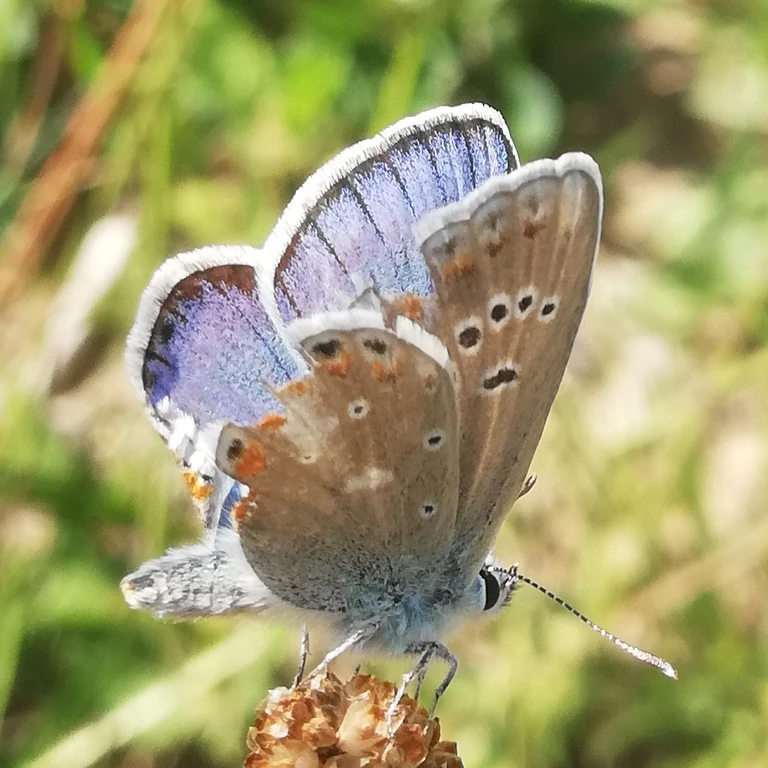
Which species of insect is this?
Polyommatus dorylas
